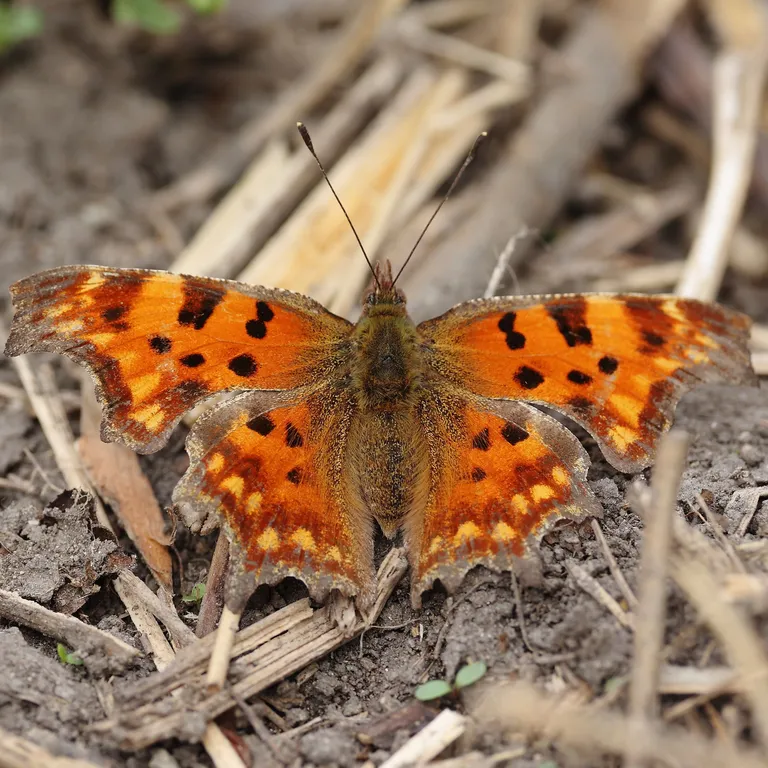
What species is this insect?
Polygonia c-album
